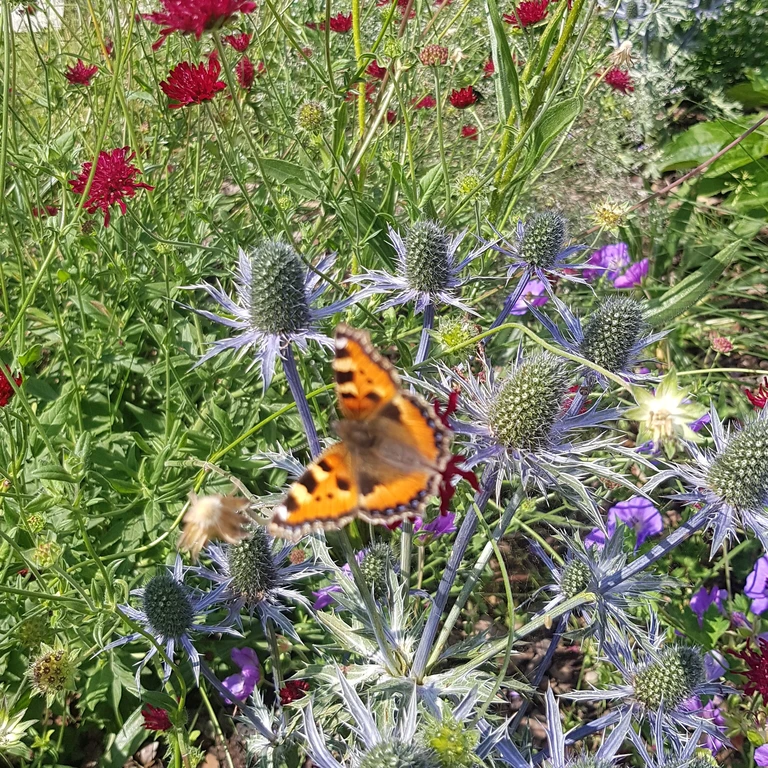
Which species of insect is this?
Aglais urticae
